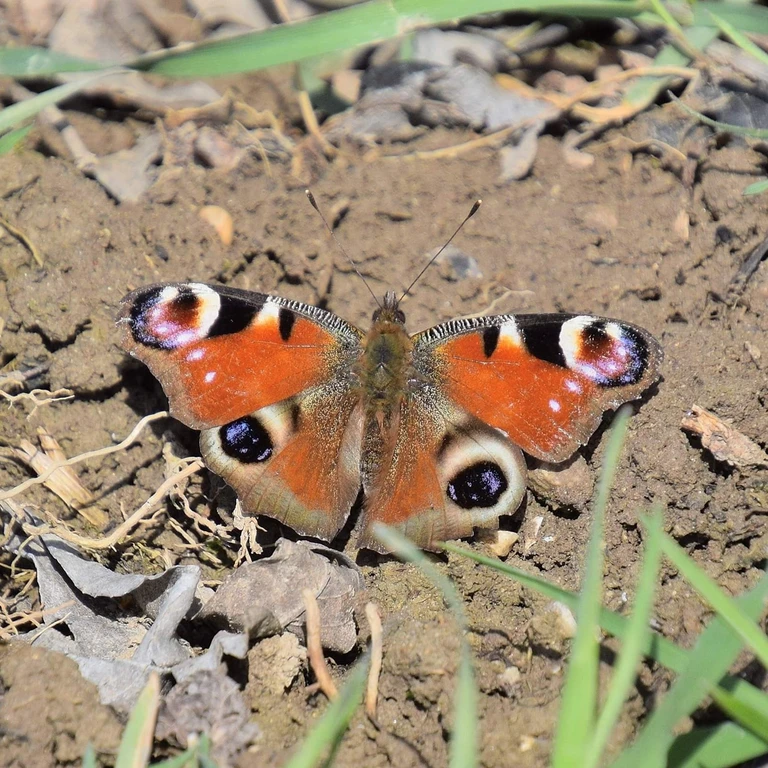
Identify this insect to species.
Aglais io
